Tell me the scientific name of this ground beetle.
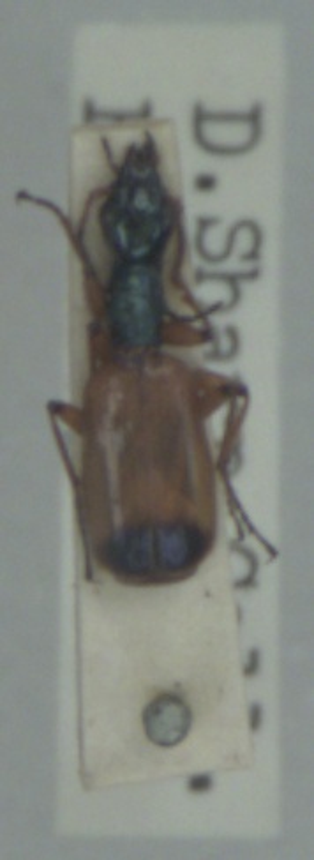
Odacantha melanura
